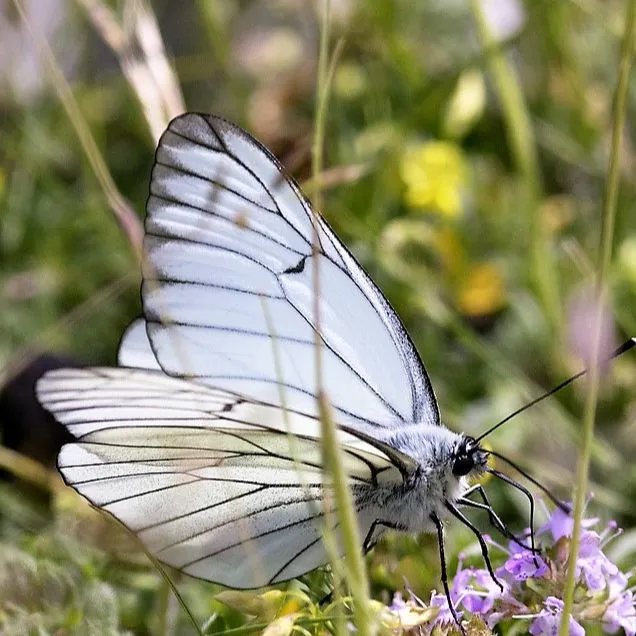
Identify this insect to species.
Aporia crataegi
